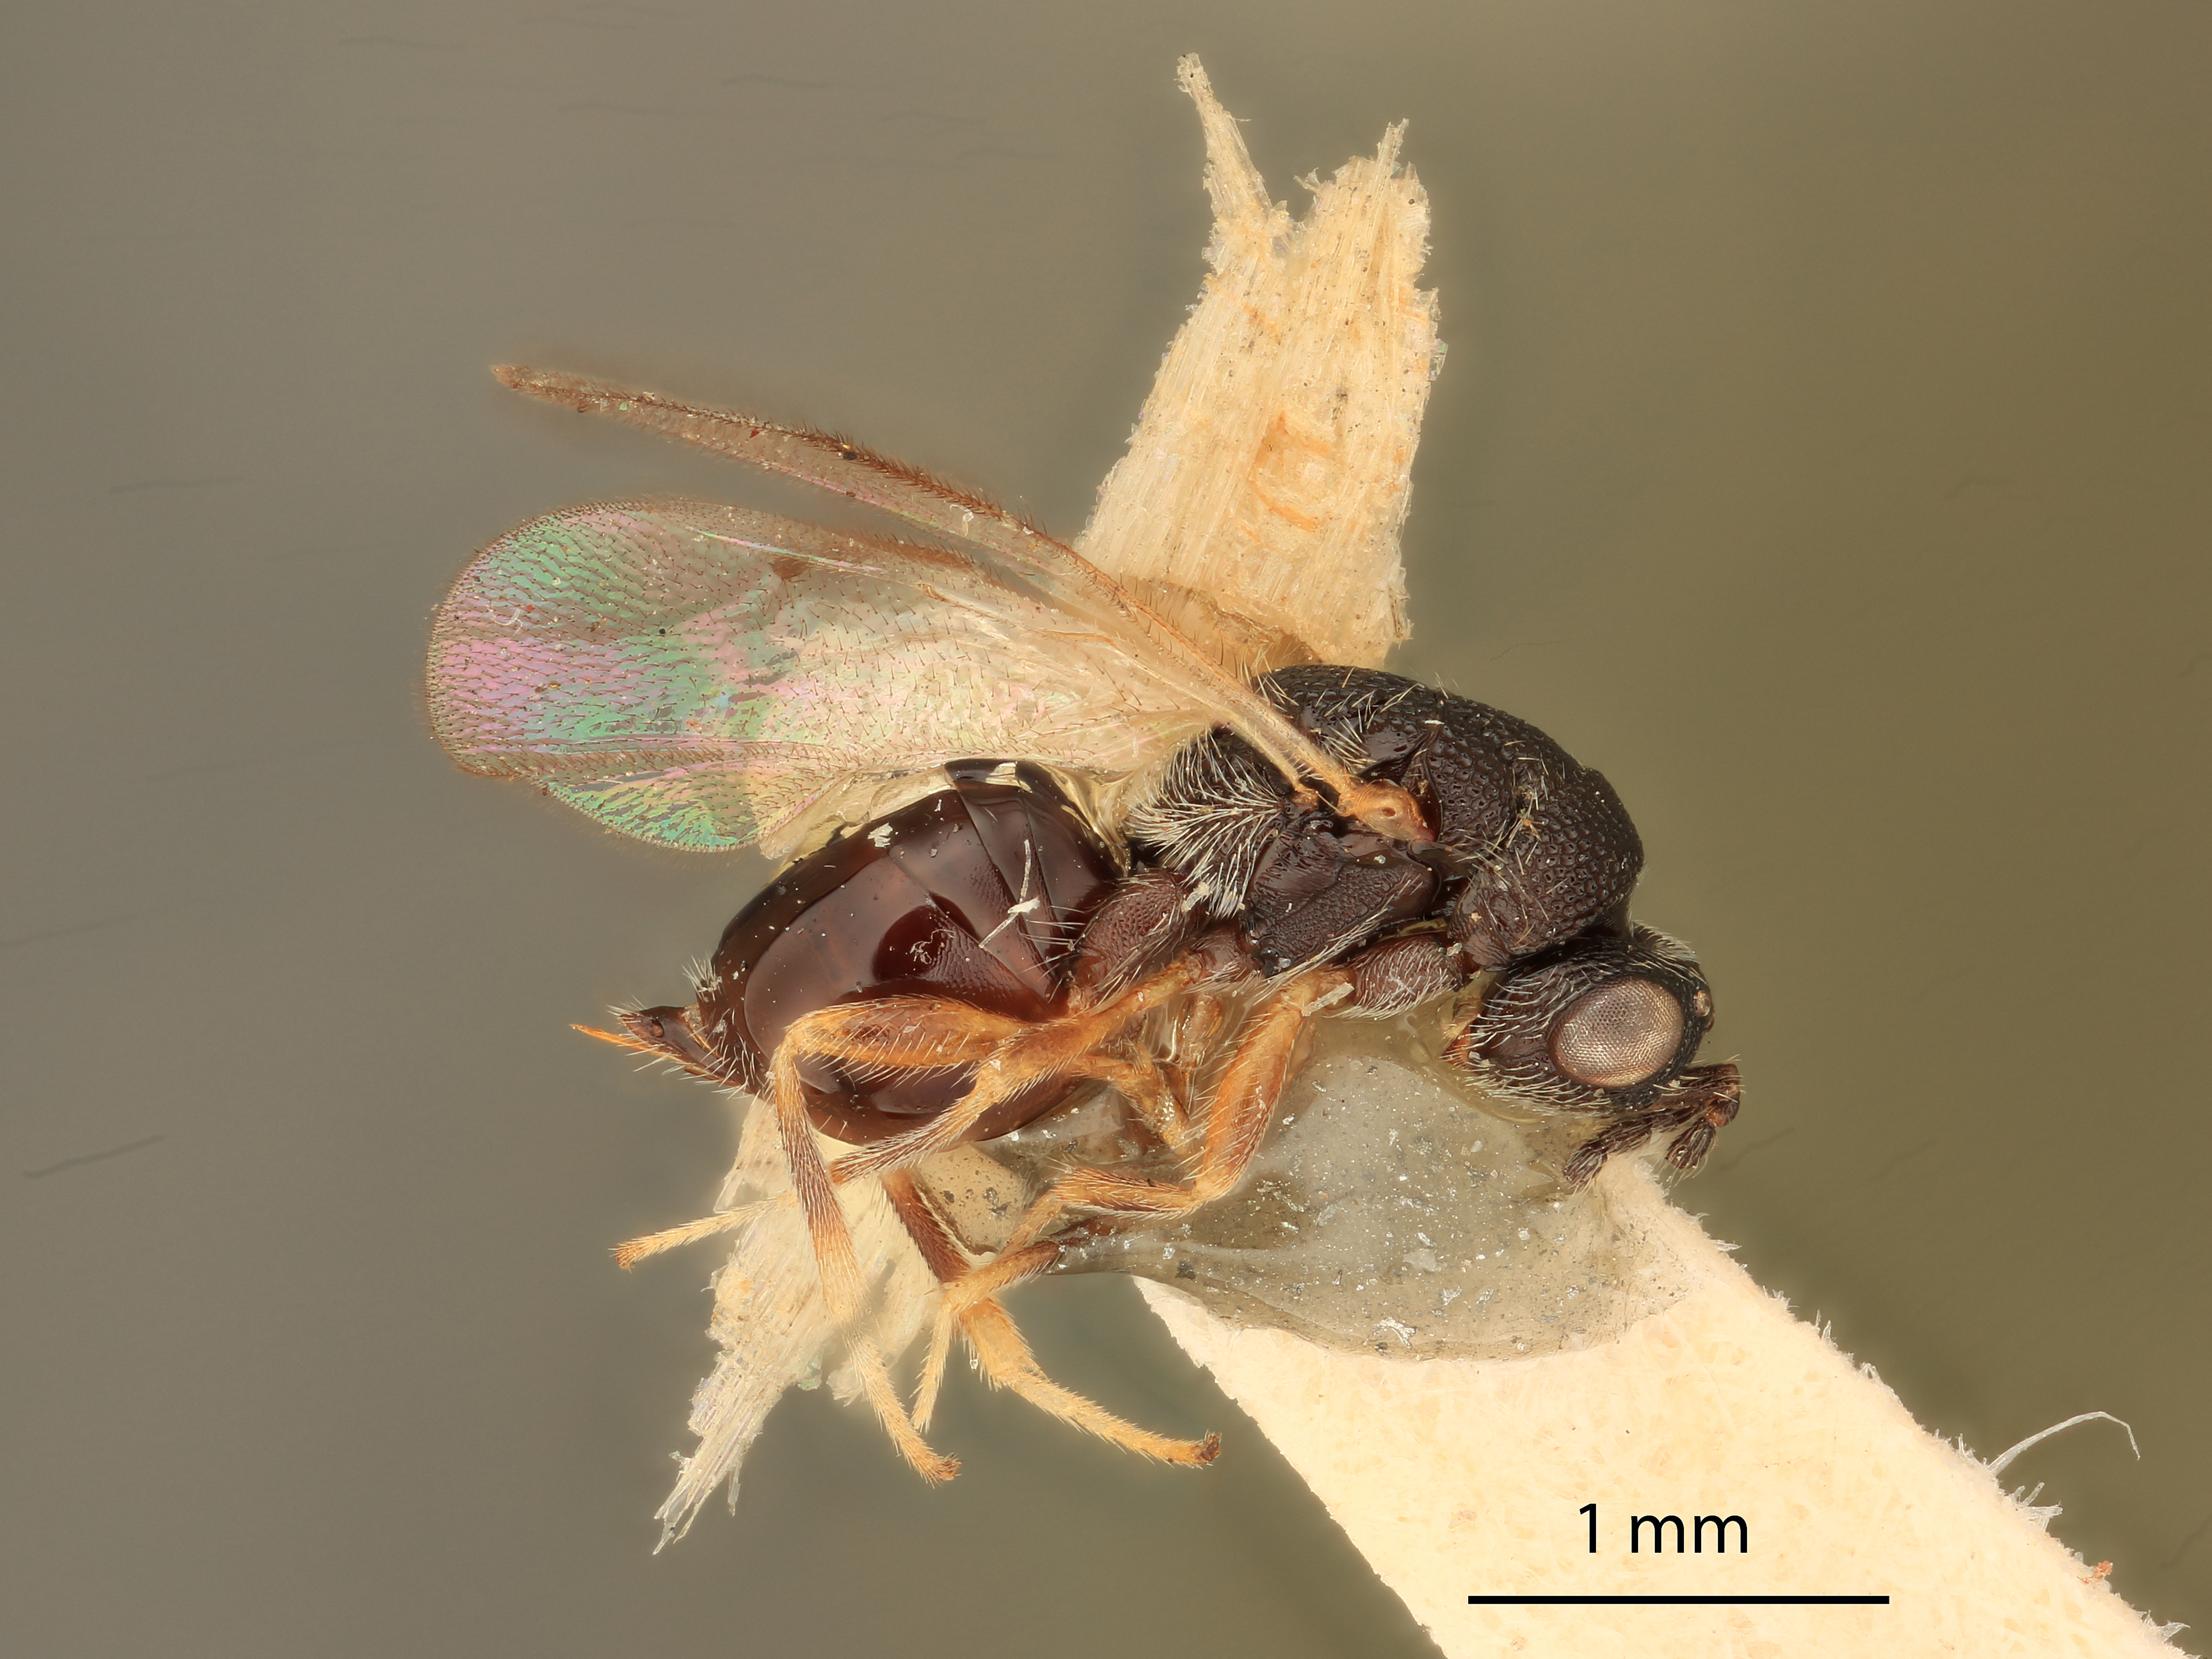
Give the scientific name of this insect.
Eurytoma hiems
